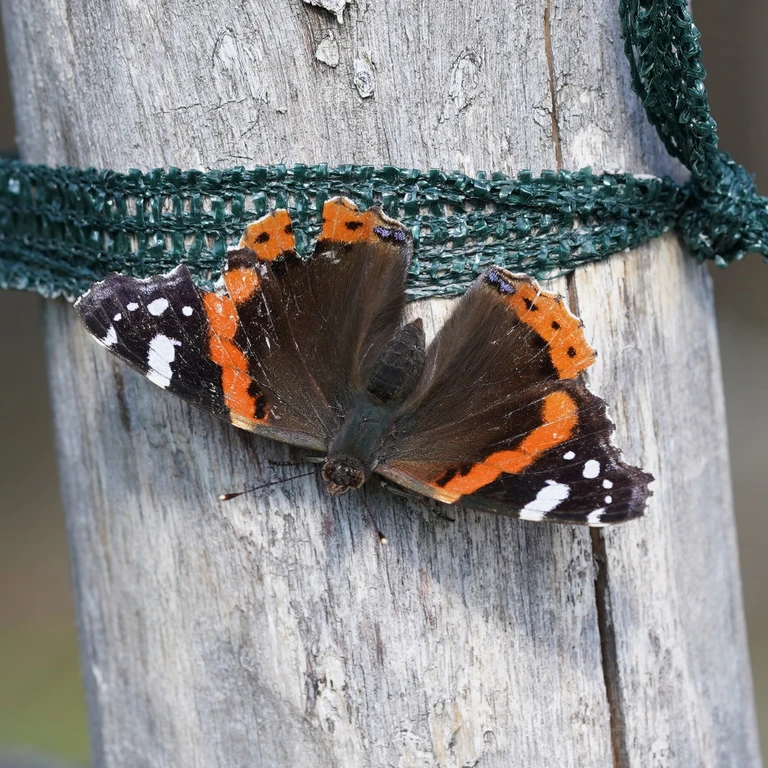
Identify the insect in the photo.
Vanessa atalanta
